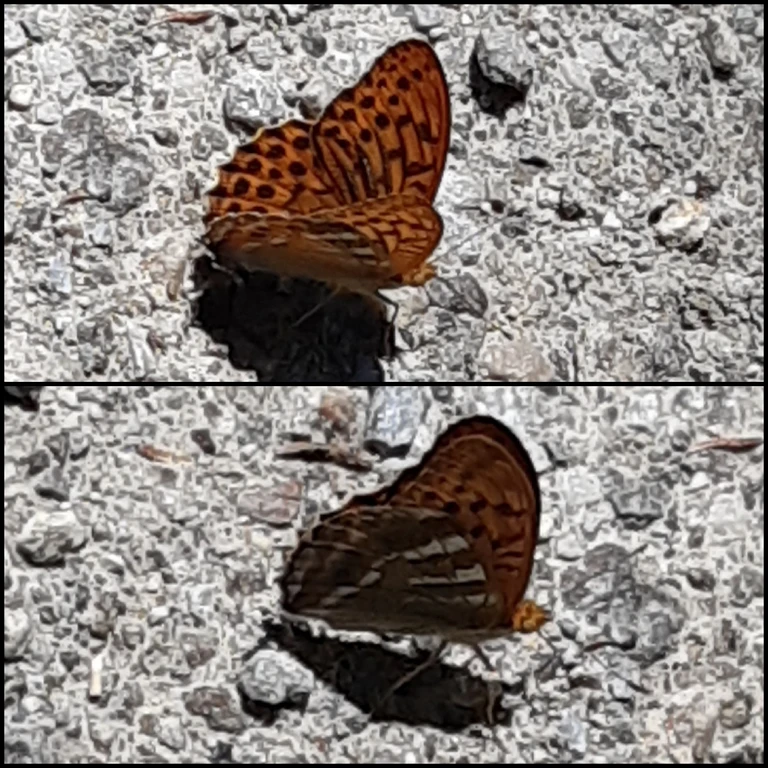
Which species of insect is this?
Argynnis paphia
